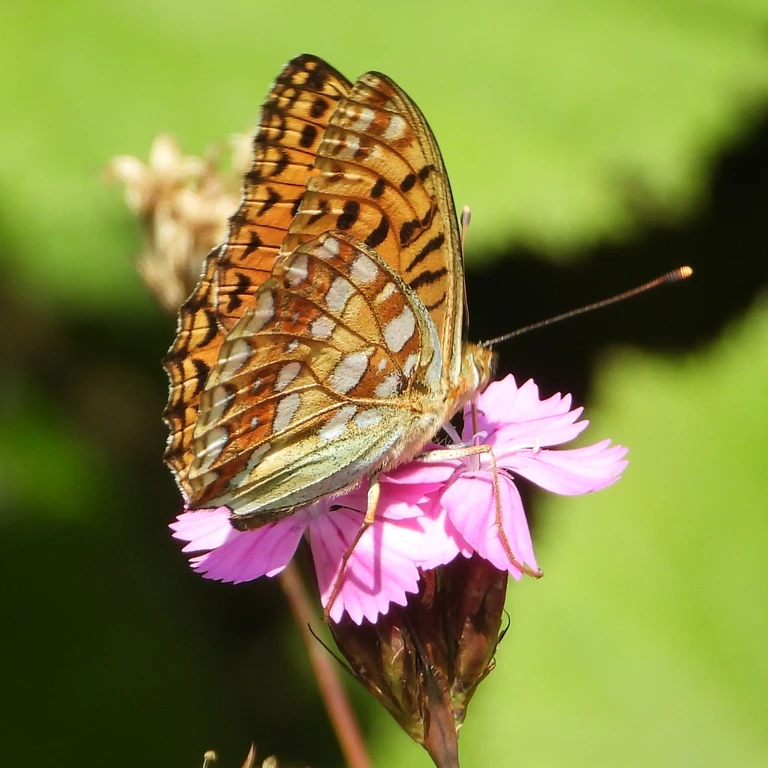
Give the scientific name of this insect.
Fabriciana adippe
